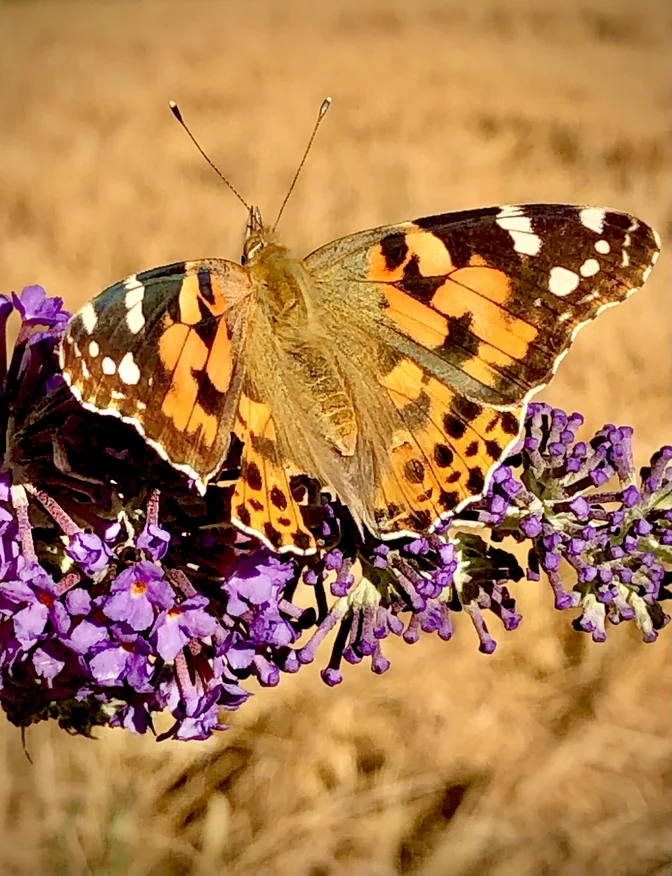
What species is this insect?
Vanessa cardui
